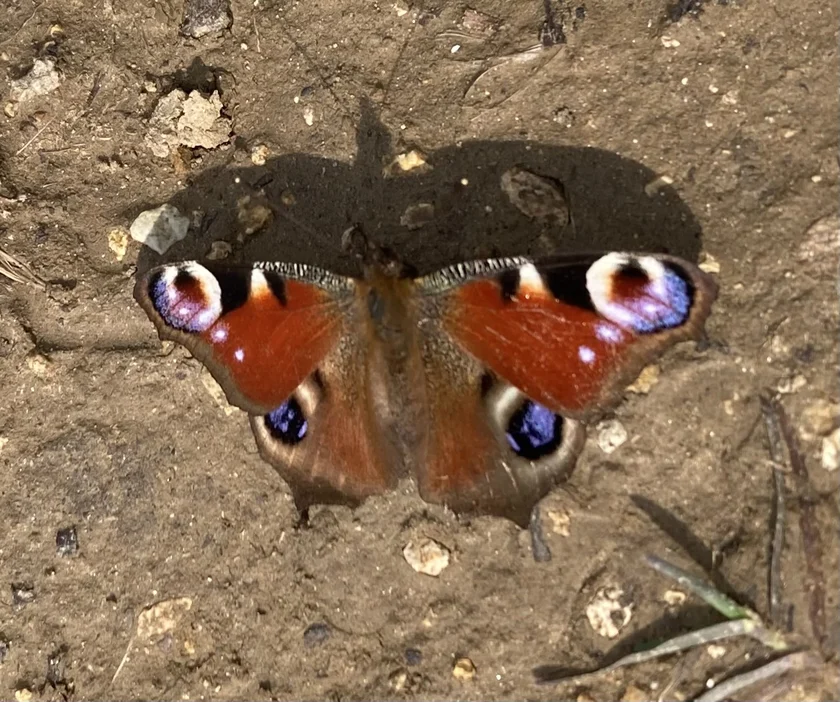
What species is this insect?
Aglais io
